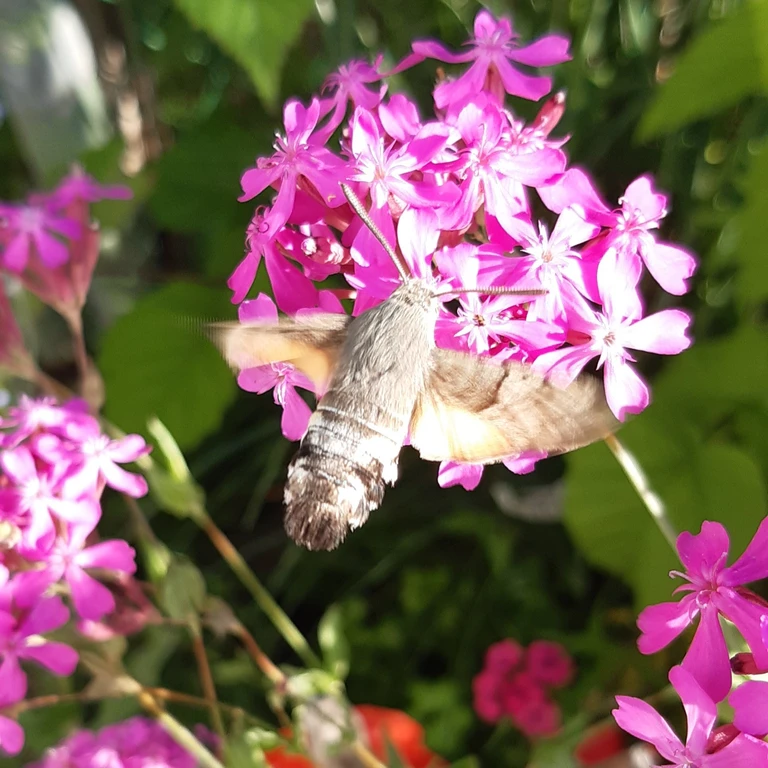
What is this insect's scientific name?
Macroglossum stellatarum
